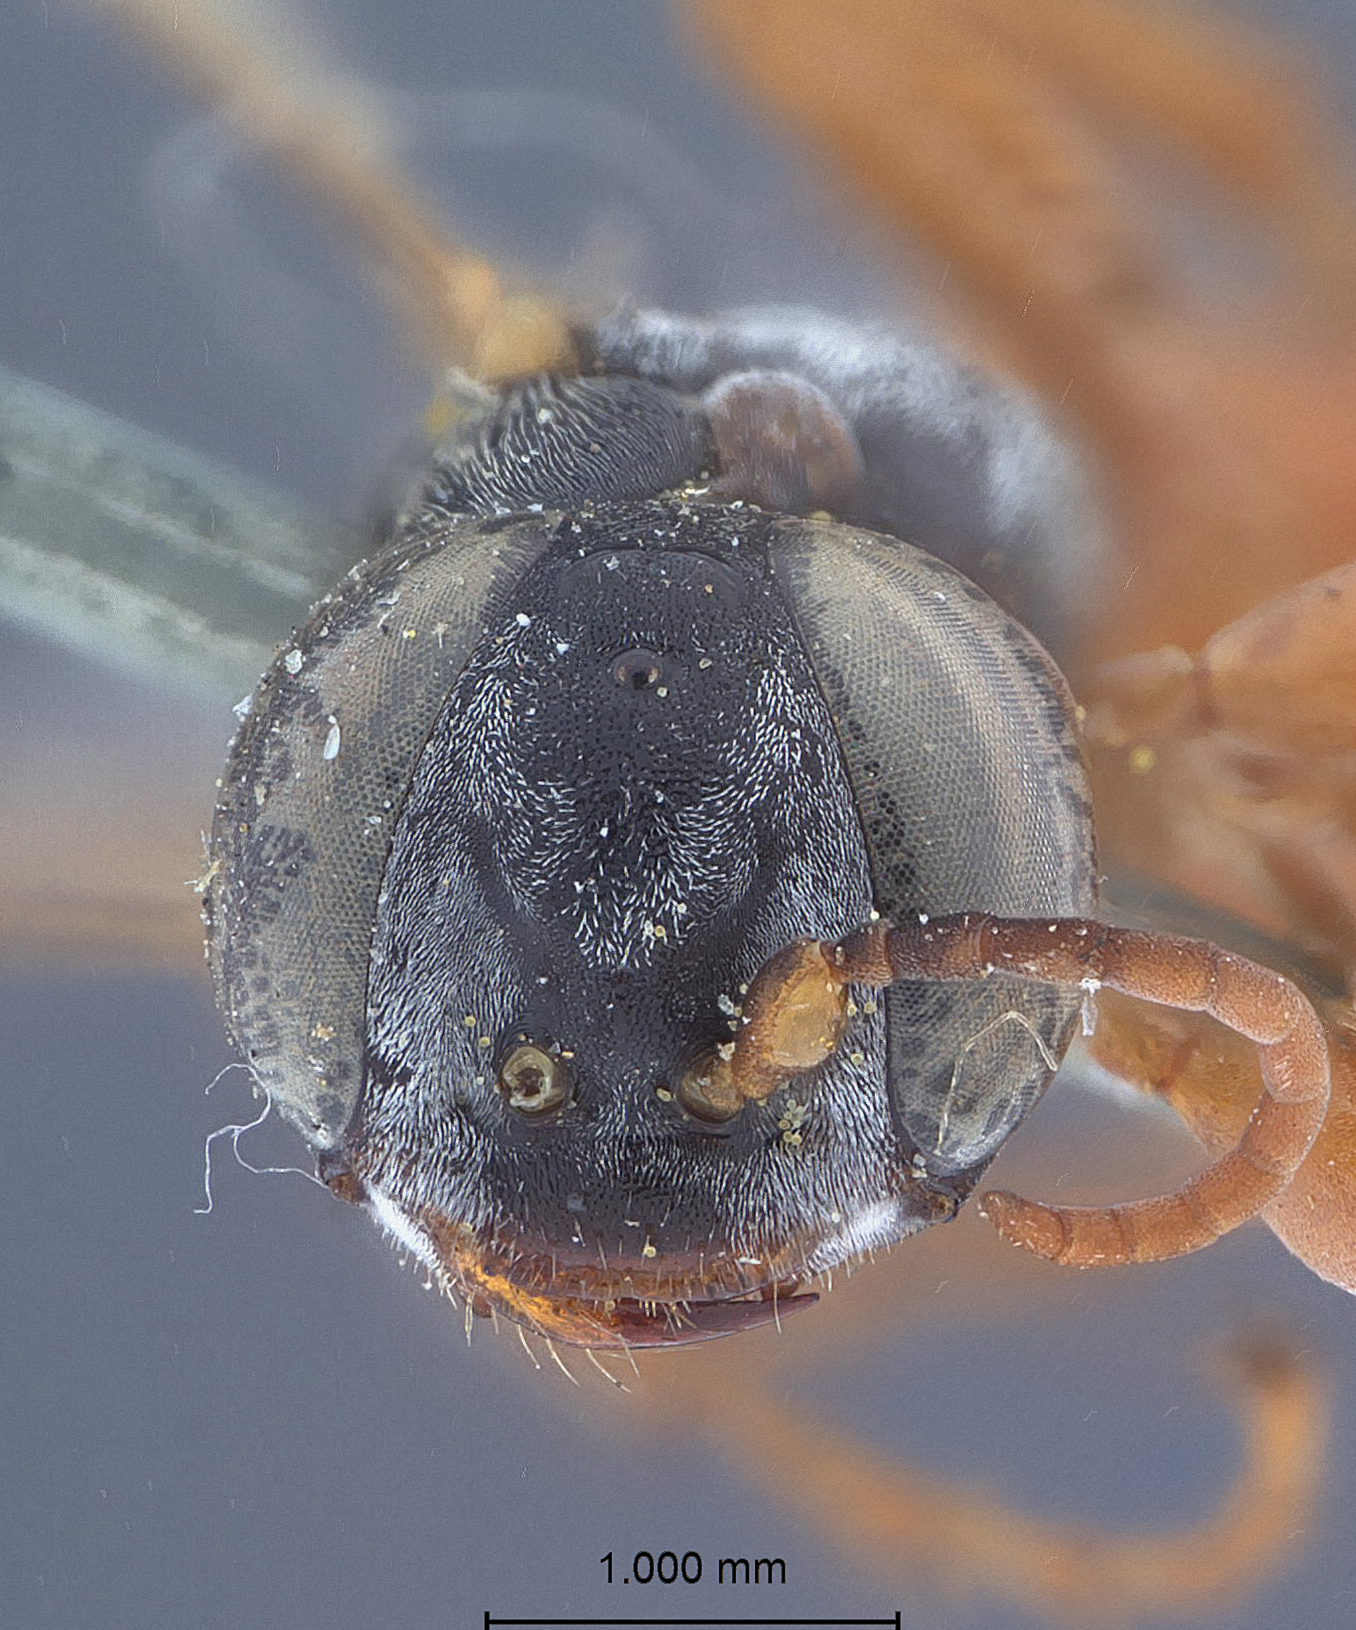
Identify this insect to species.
Larropsis portianus
